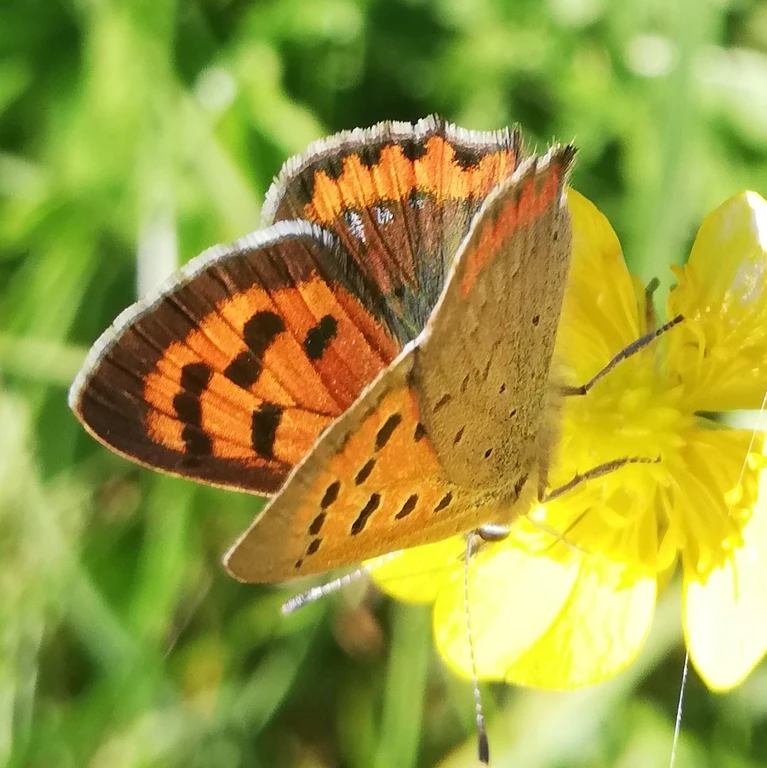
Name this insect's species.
Lycaena phlaeas
